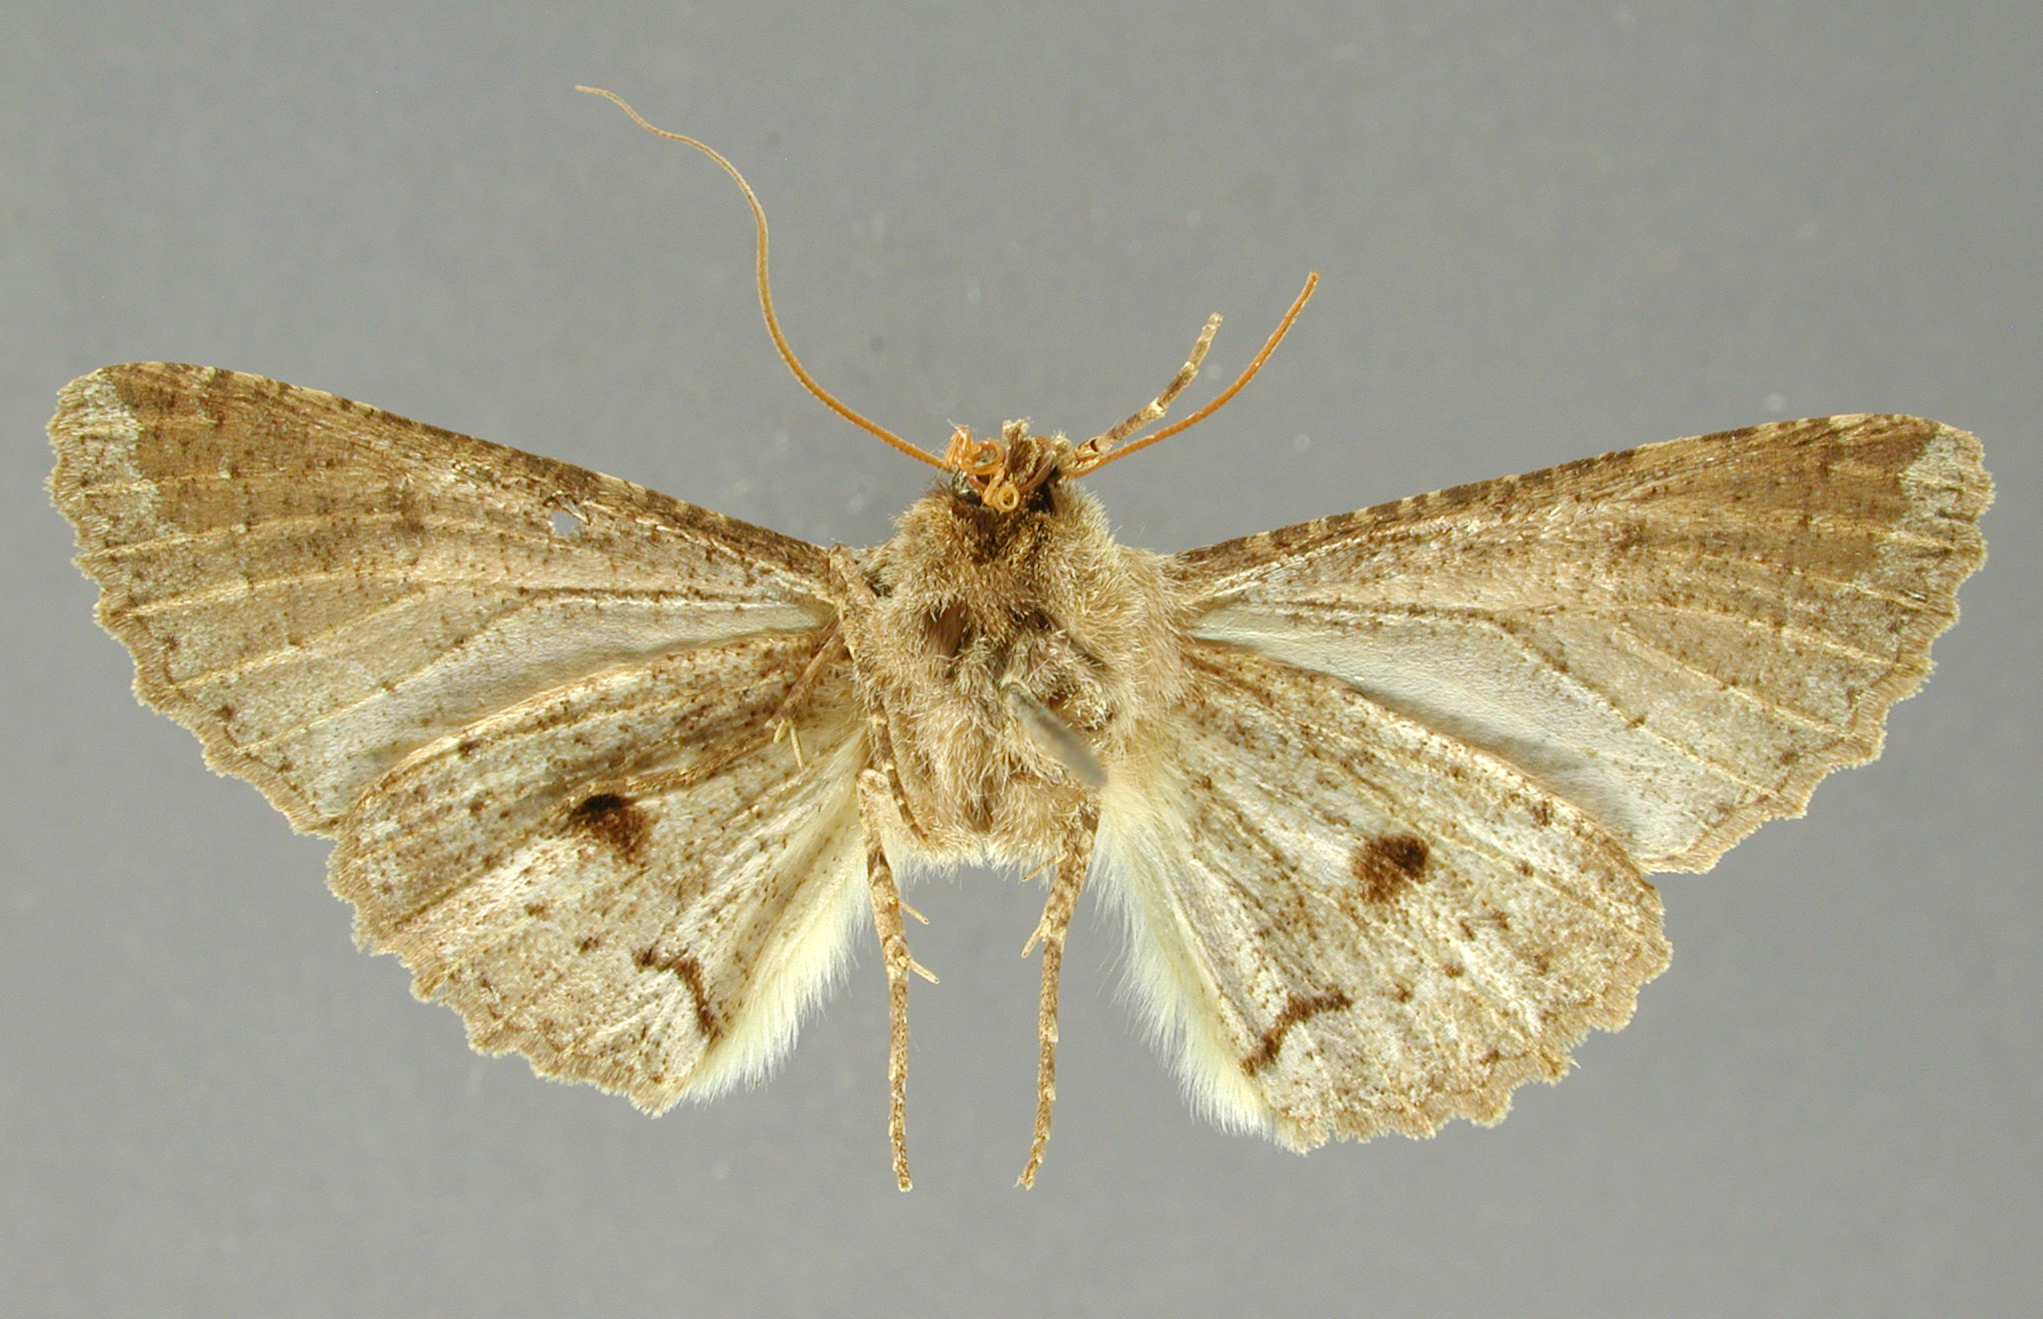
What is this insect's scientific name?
Melipotis lenosa
